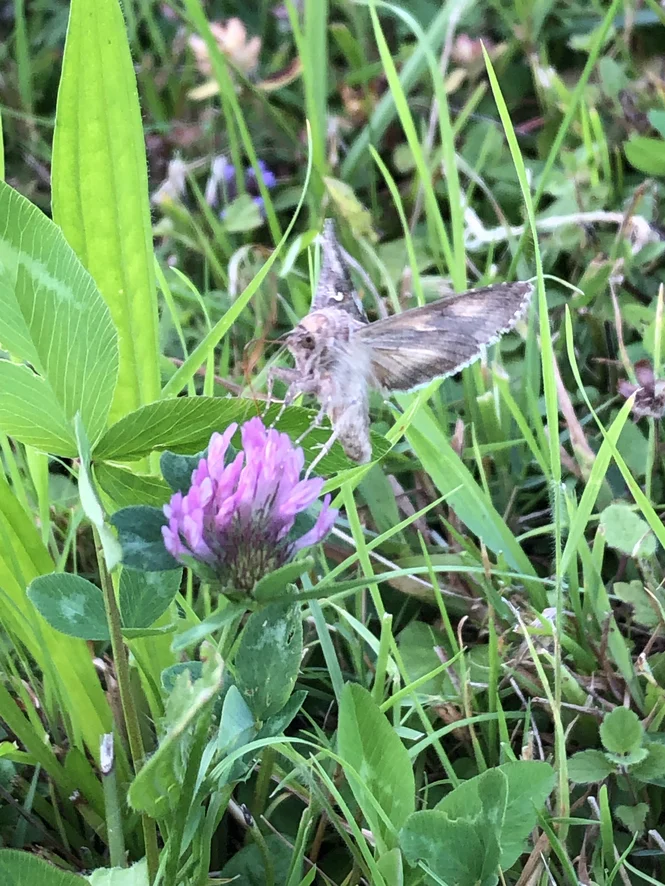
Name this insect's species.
Autographa gamma
